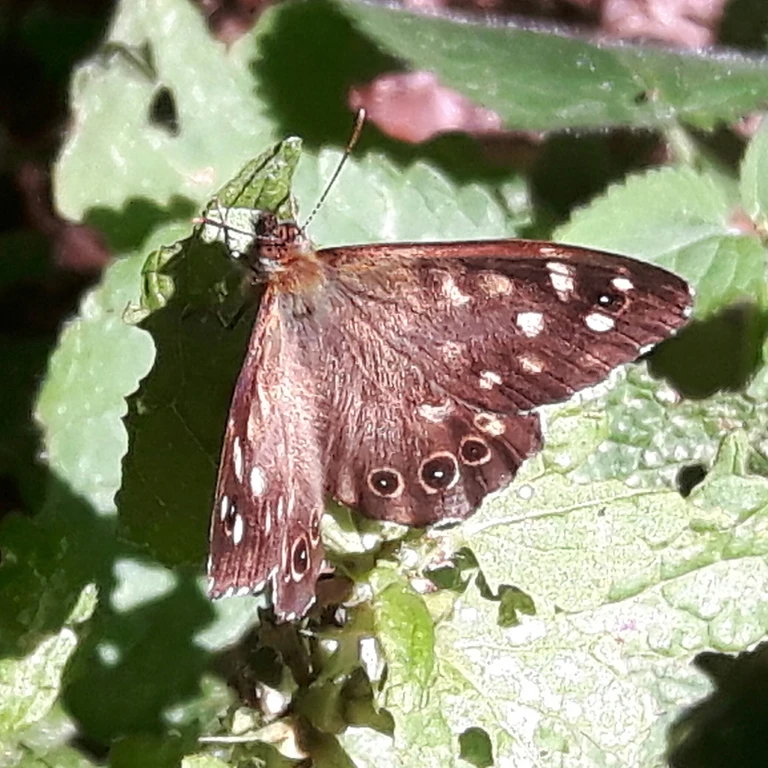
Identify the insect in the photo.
Pararge aegeria
